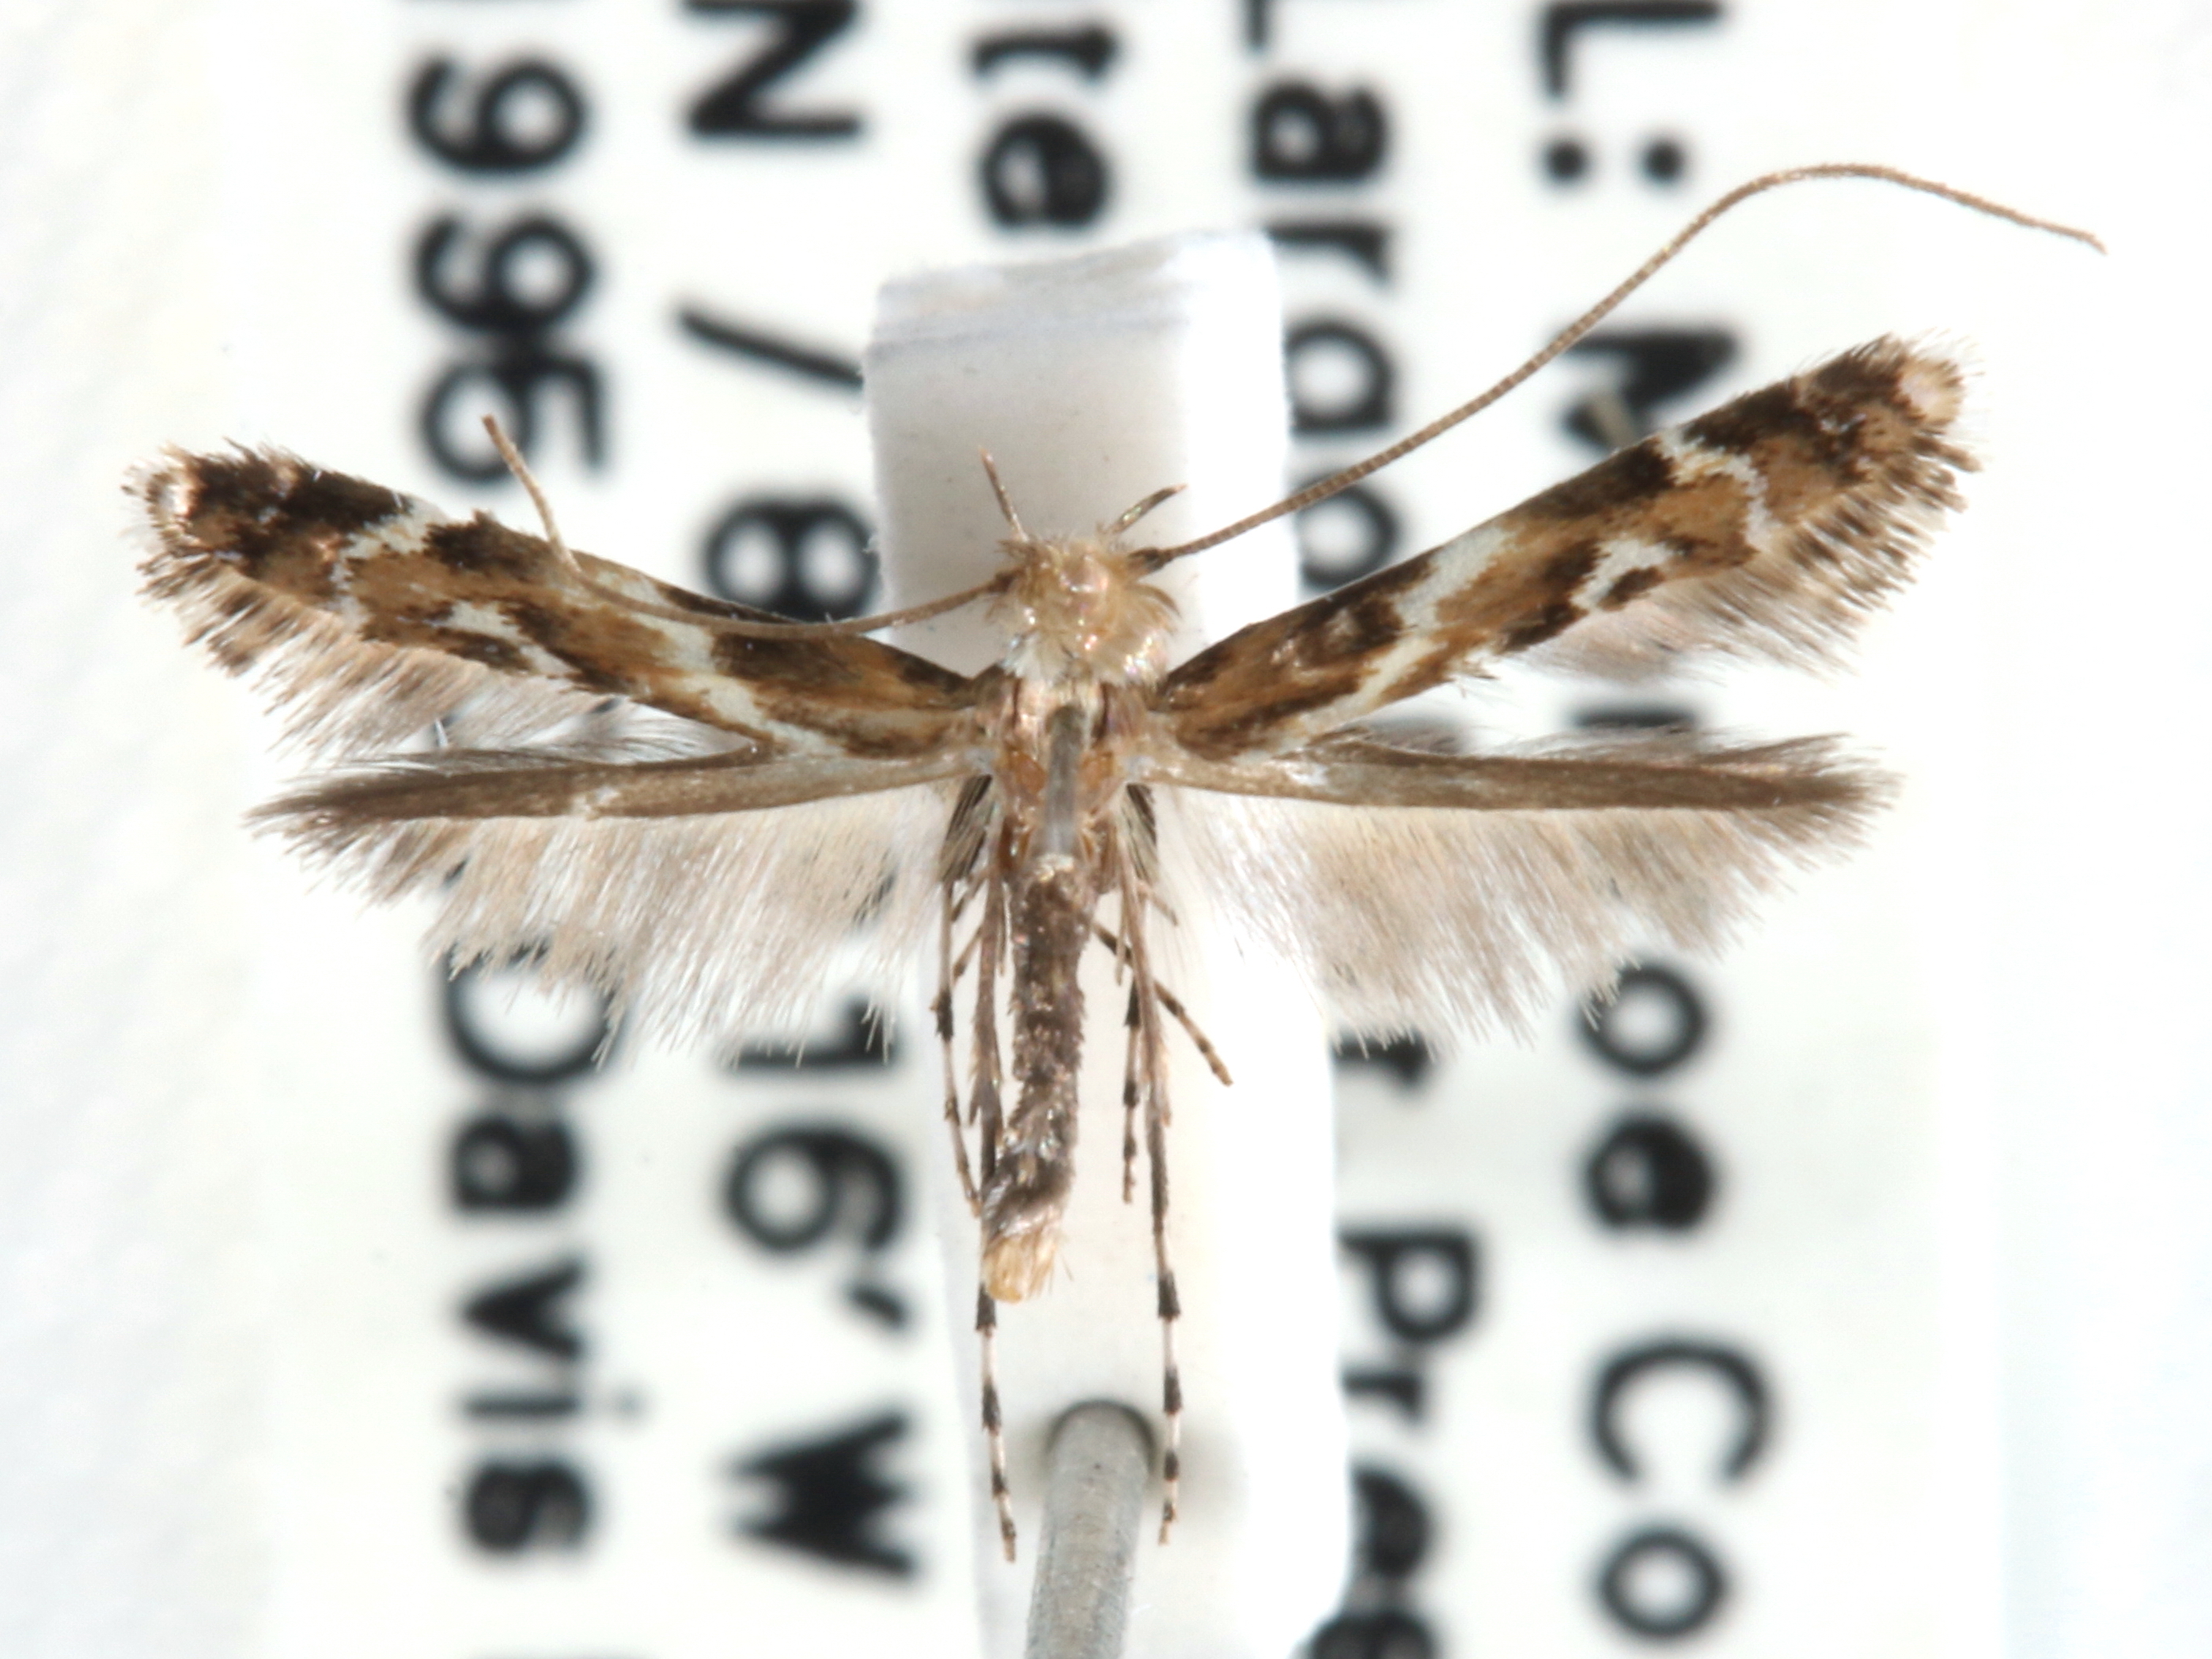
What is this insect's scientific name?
Caloptilia sebastianiella
